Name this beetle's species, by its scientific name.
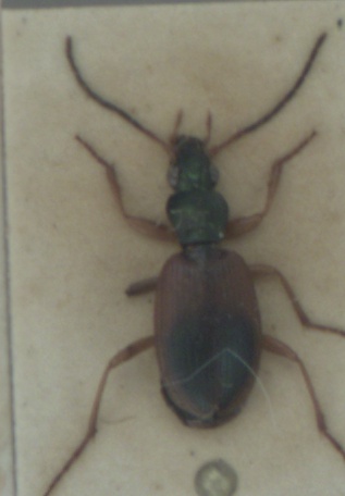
Anchomenus dorsalis
